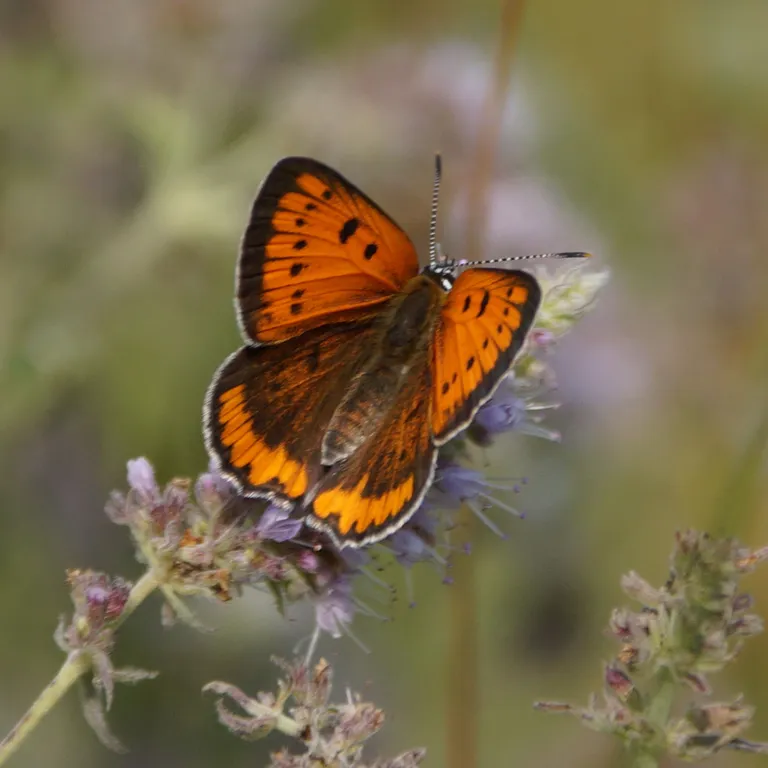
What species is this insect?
Lycaena dispar
